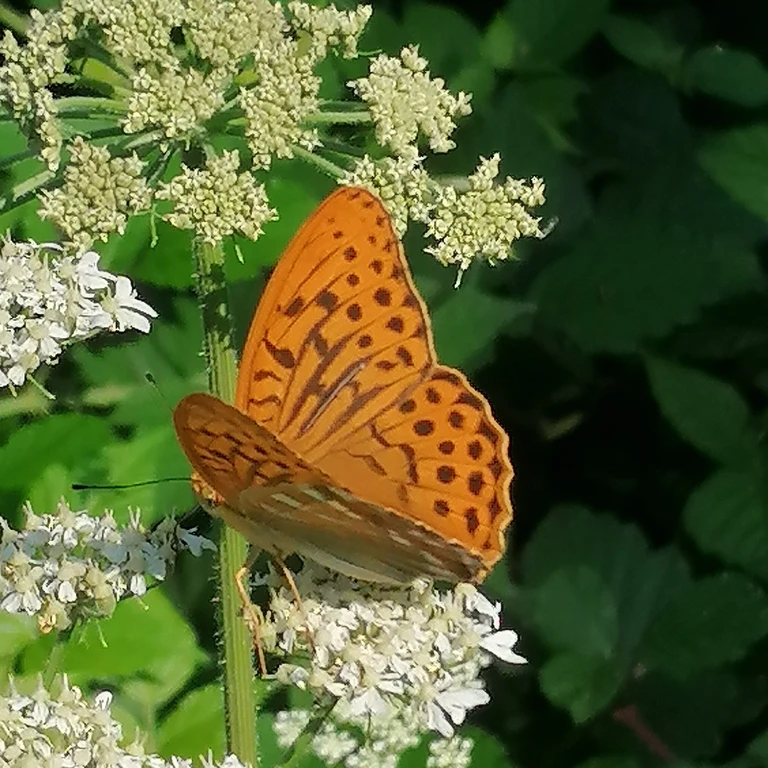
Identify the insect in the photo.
Argynnis paphia
